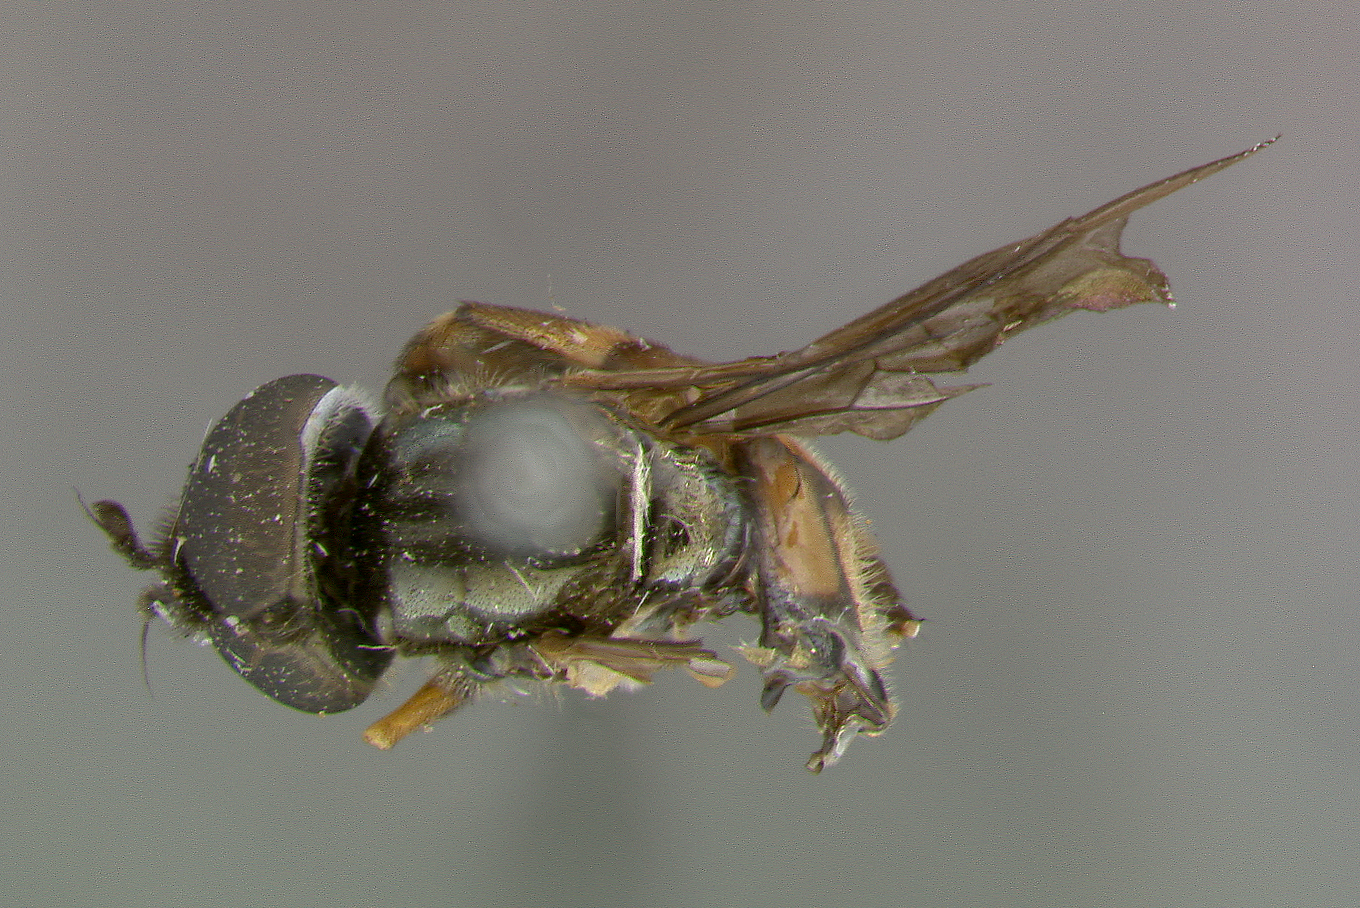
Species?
Pyrophaena apicauda
